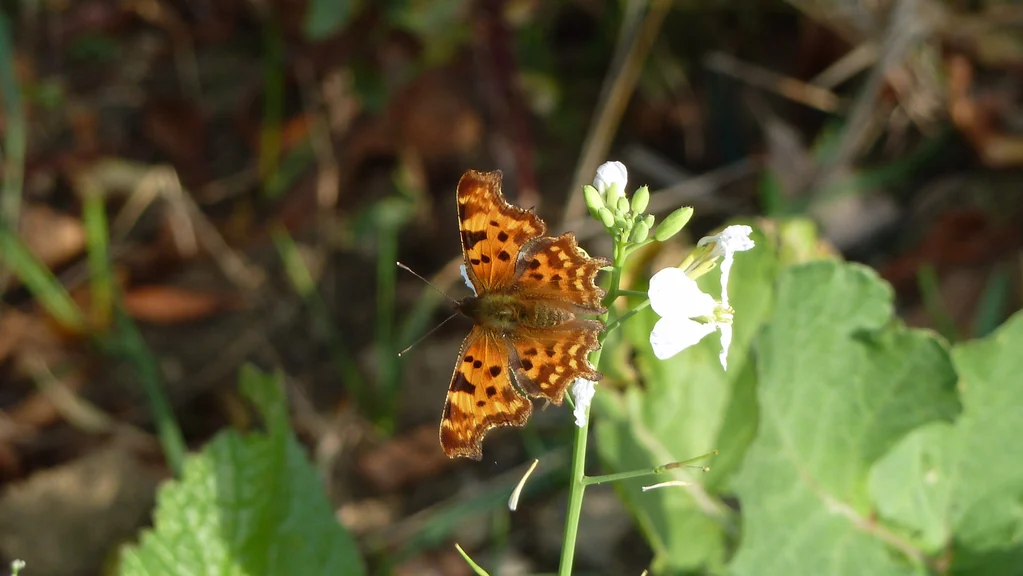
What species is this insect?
Polygonia c-album
